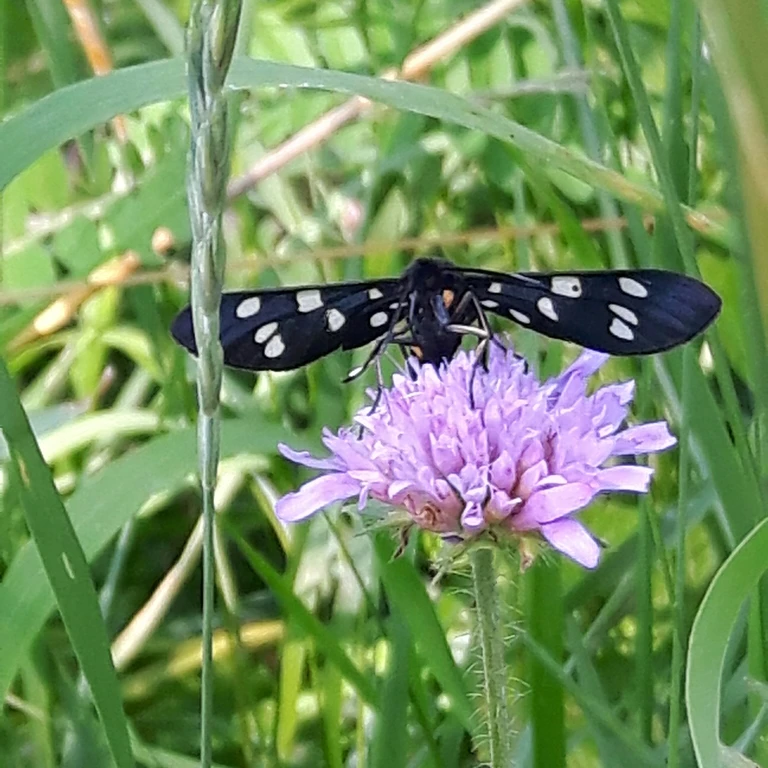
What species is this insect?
Amata phegea
